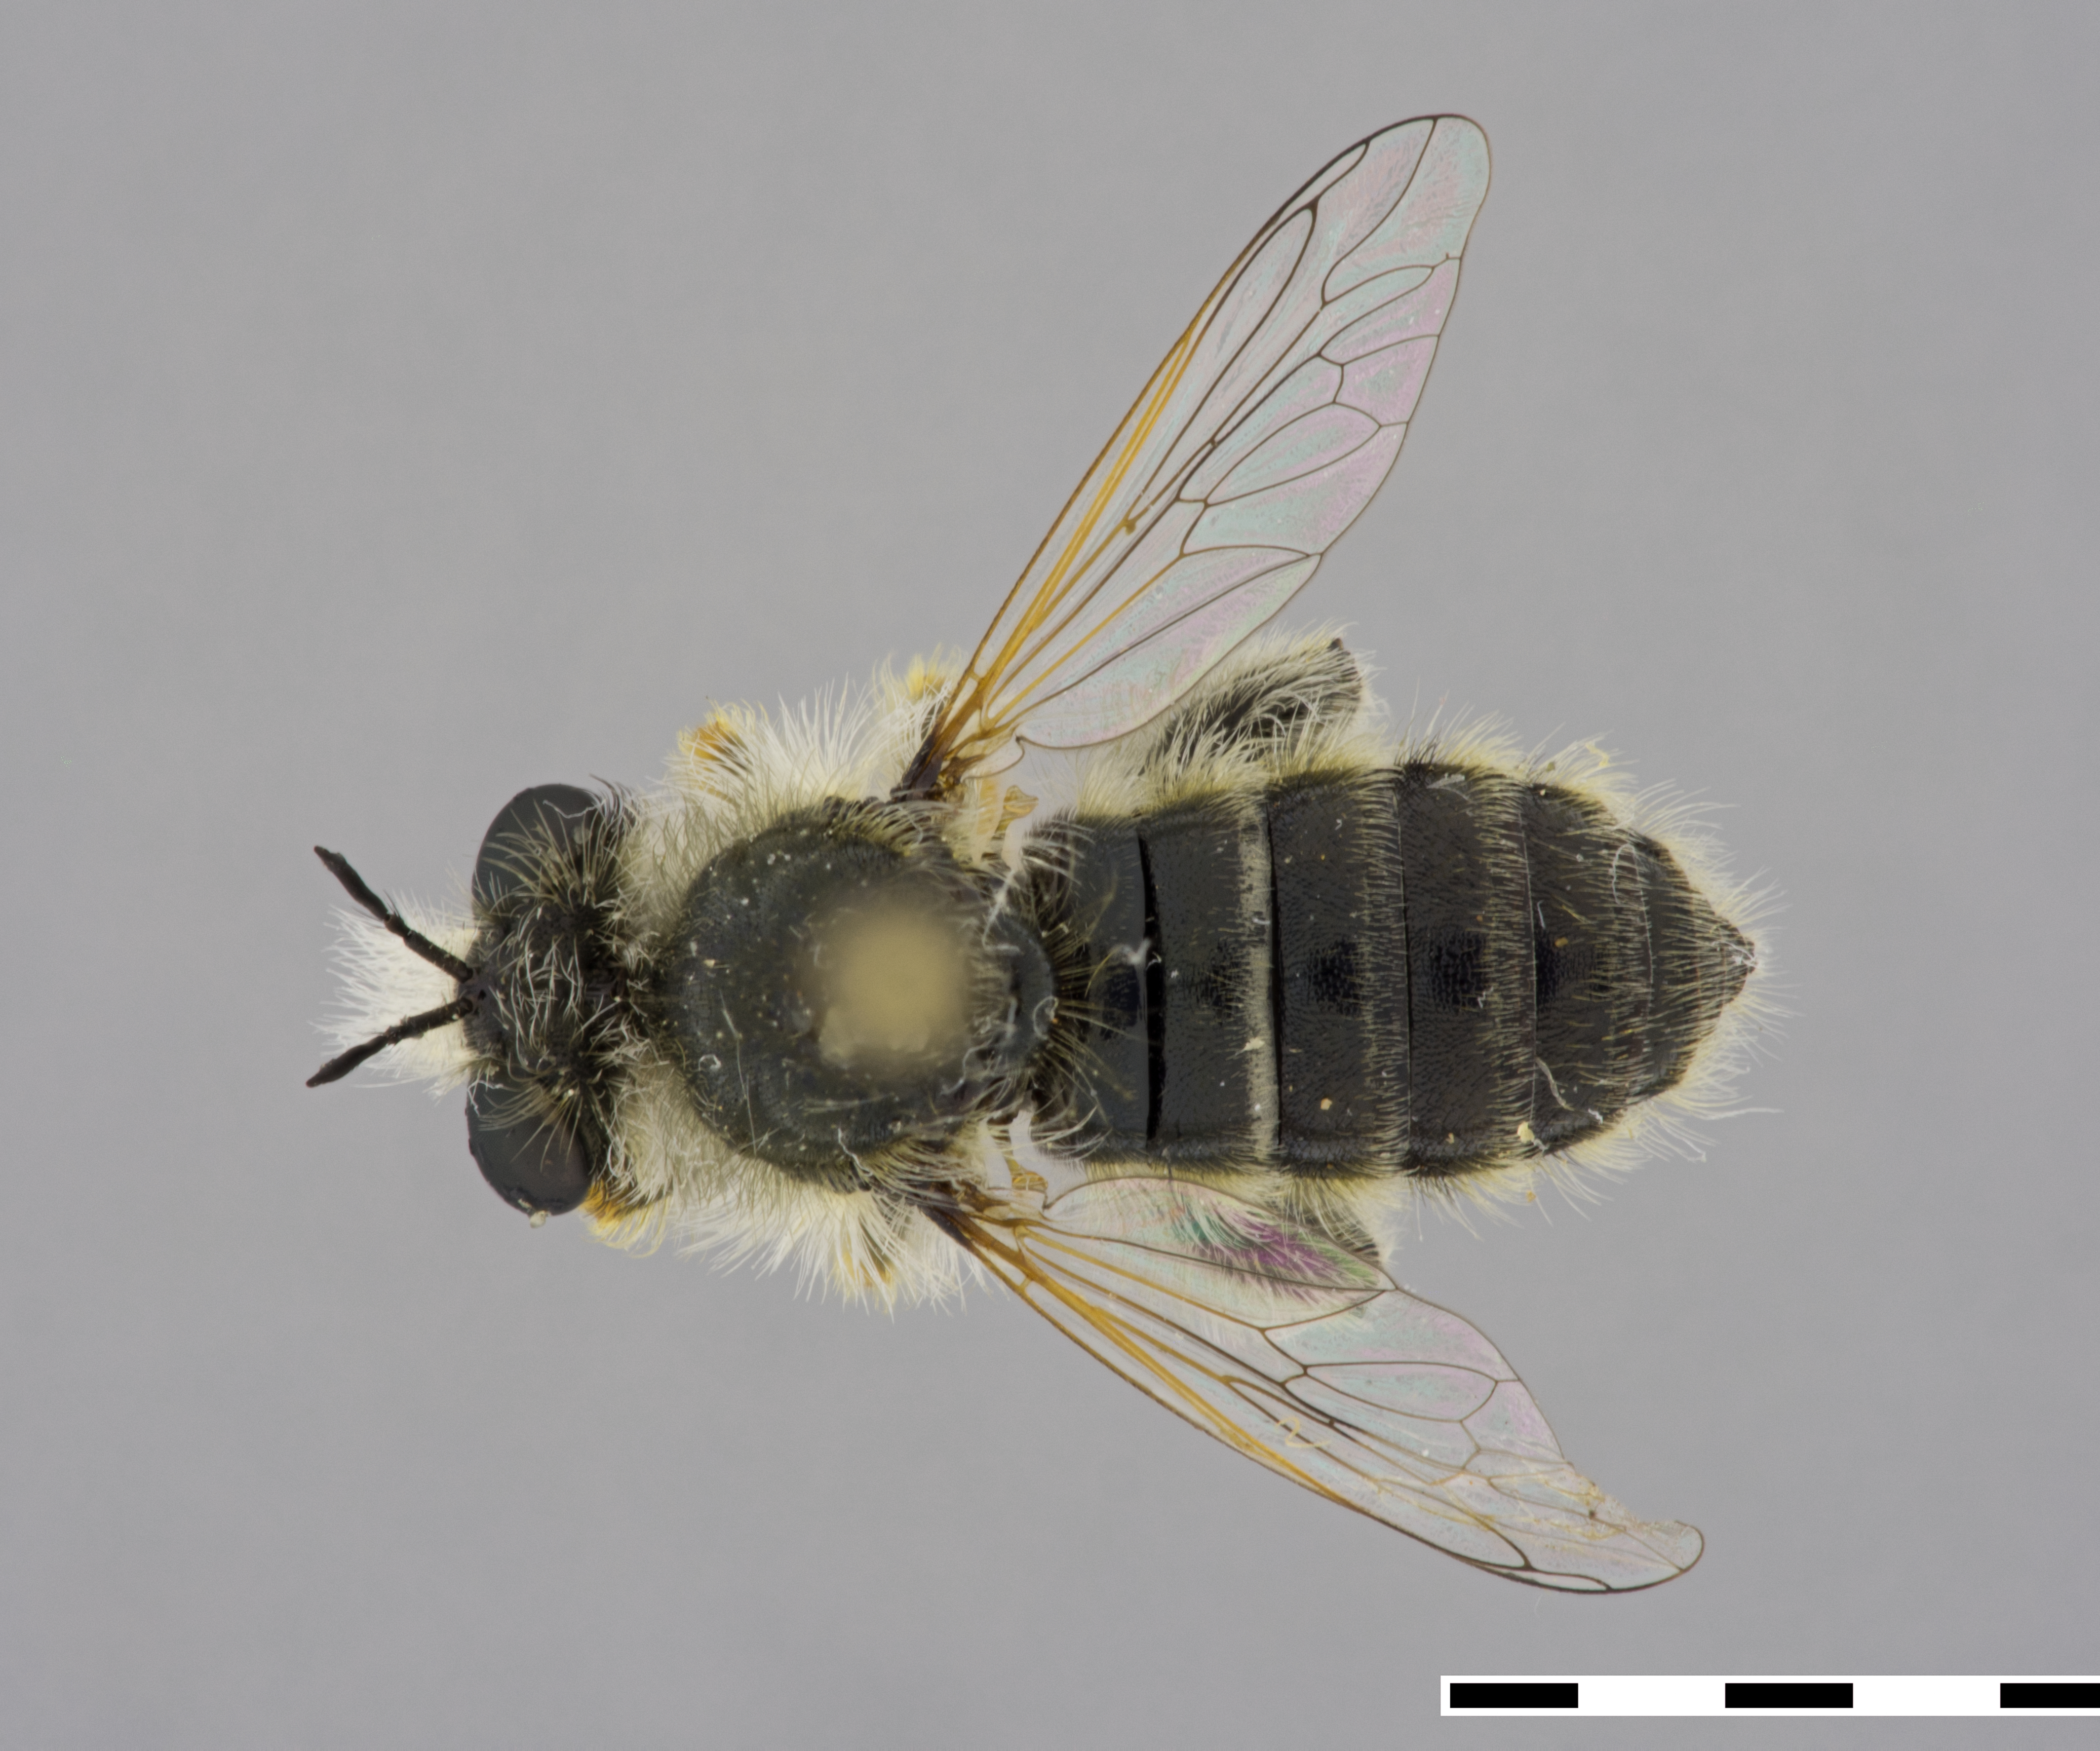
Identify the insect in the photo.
Laxenecera mollis
